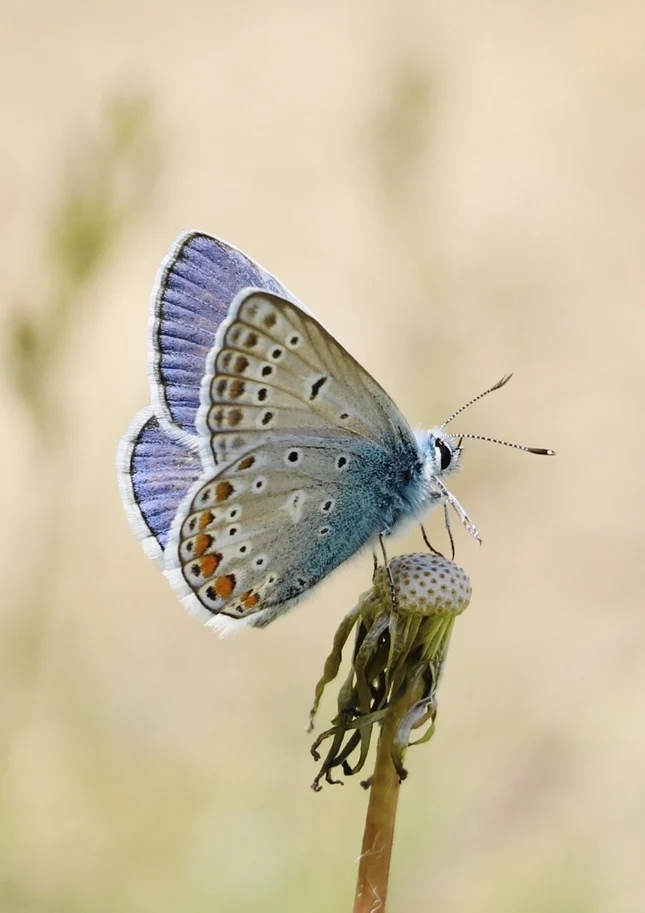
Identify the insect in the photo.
Polyommatus icarus
